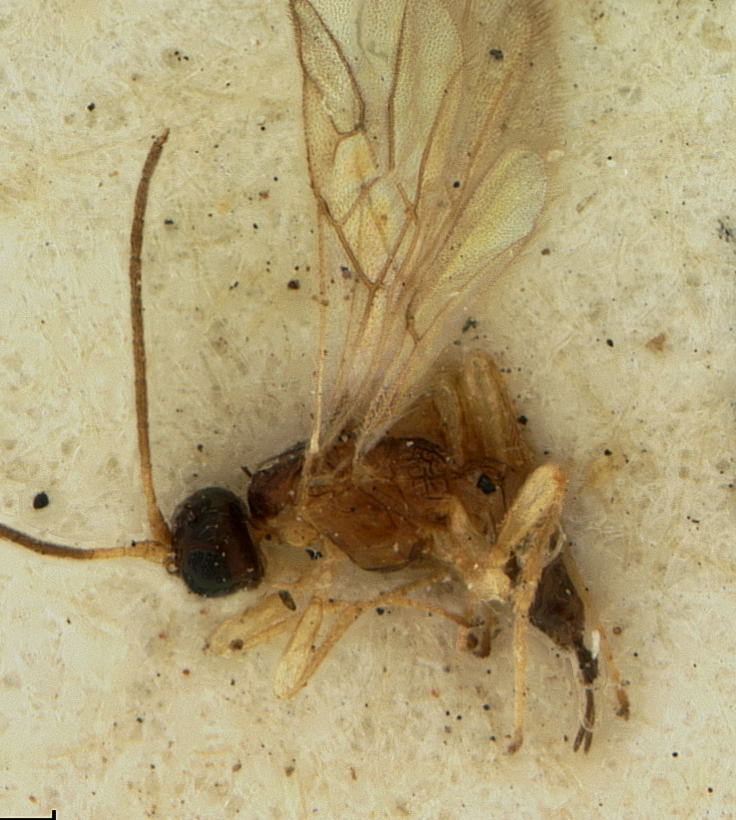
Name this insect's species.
Mirax aspidiscae
